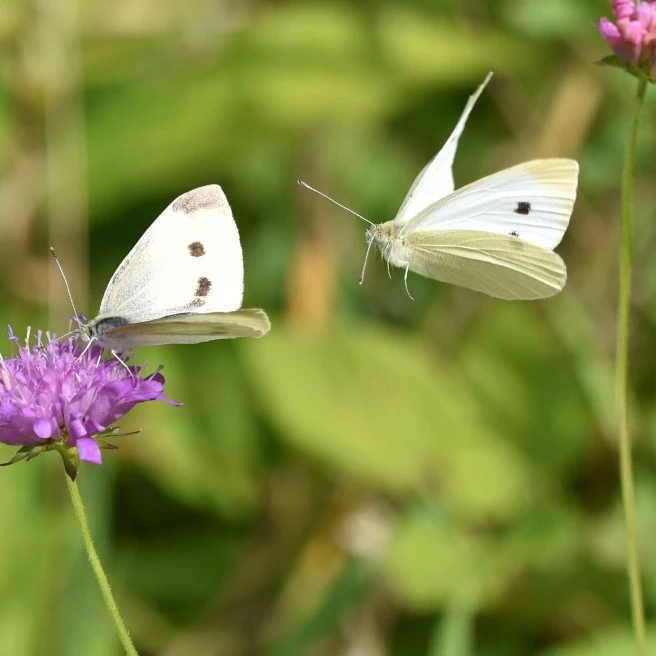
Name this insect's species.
Pieris rapae
